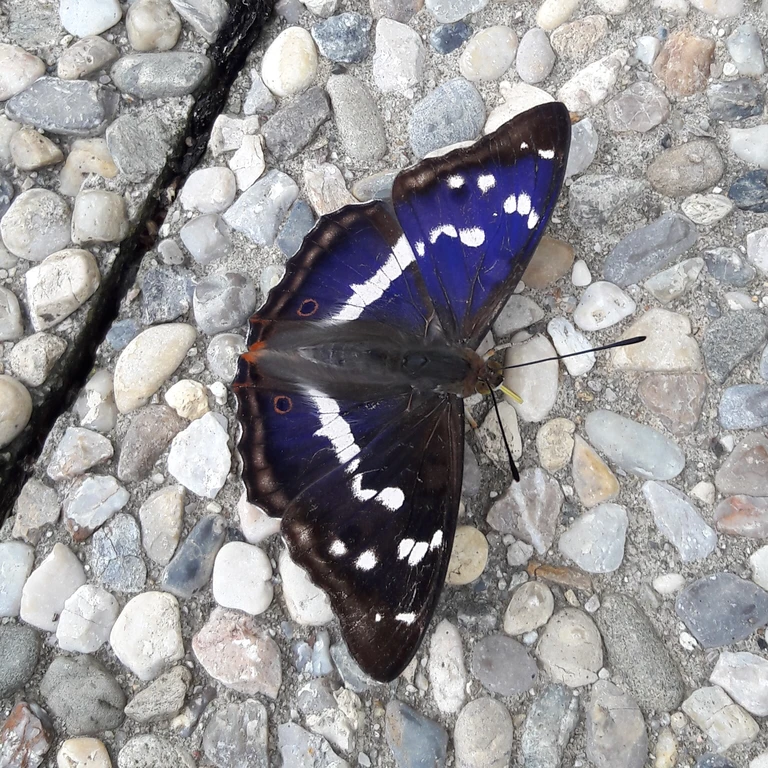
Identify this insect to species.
Apatura iris
